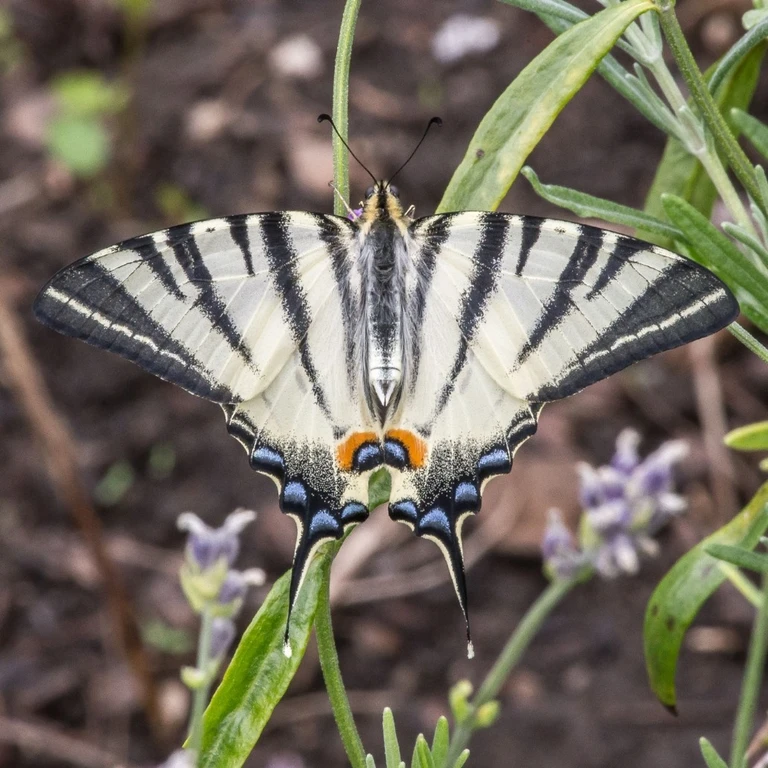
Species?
Iphiclides podalirius
